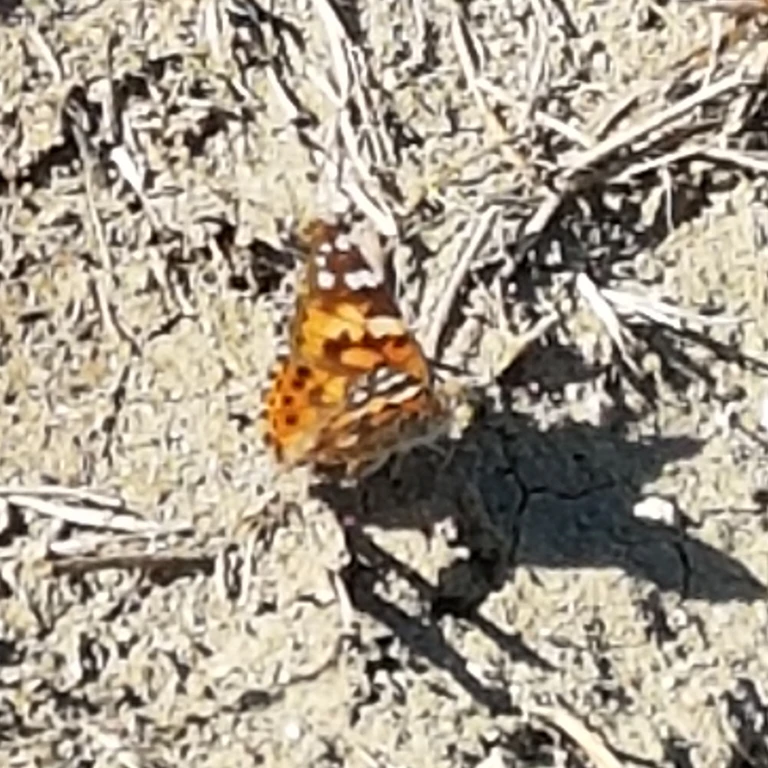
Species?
Vanessa cardui
